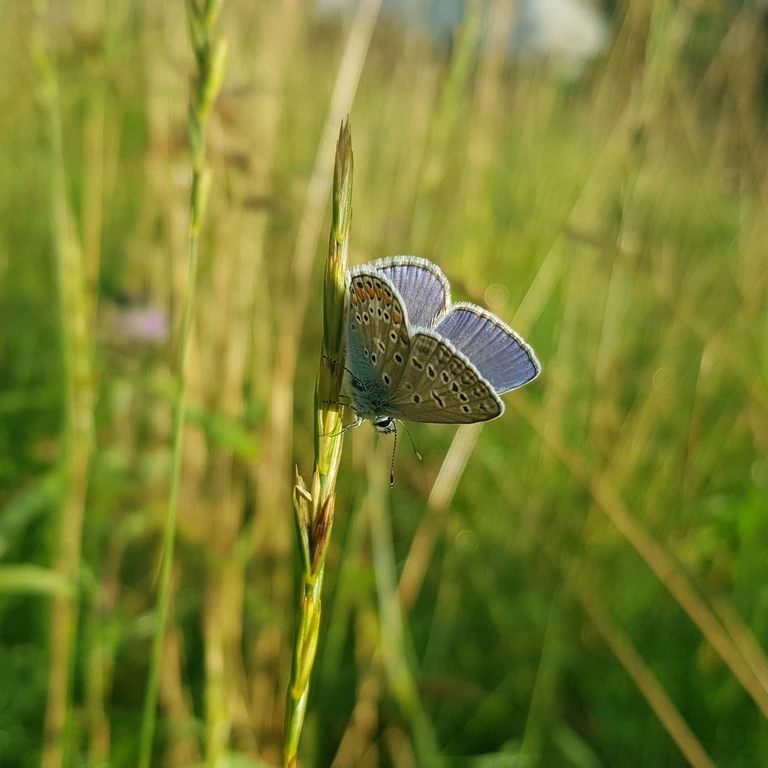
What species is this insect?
Polyommatus icarus
